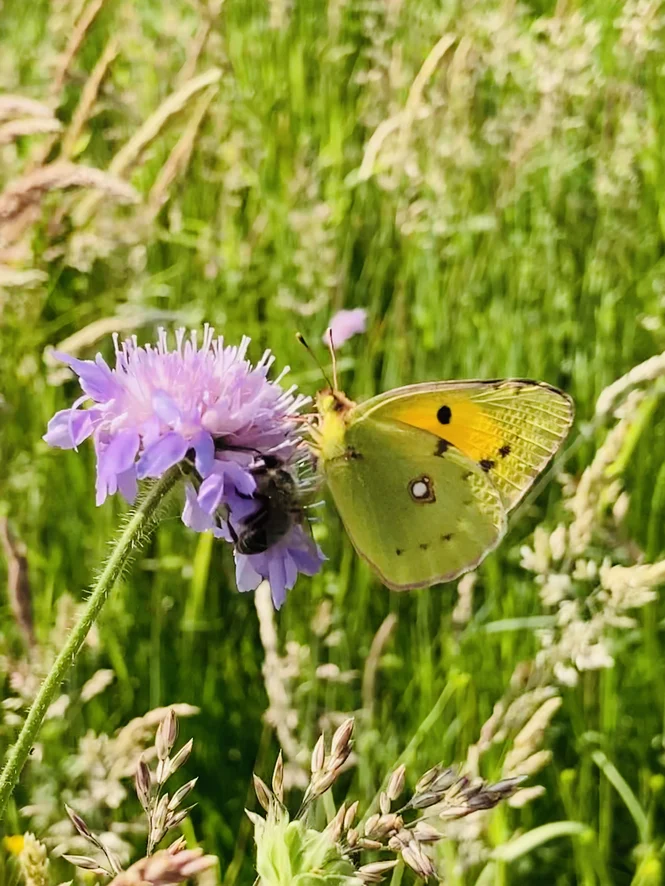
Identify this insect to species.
Colias croceus
